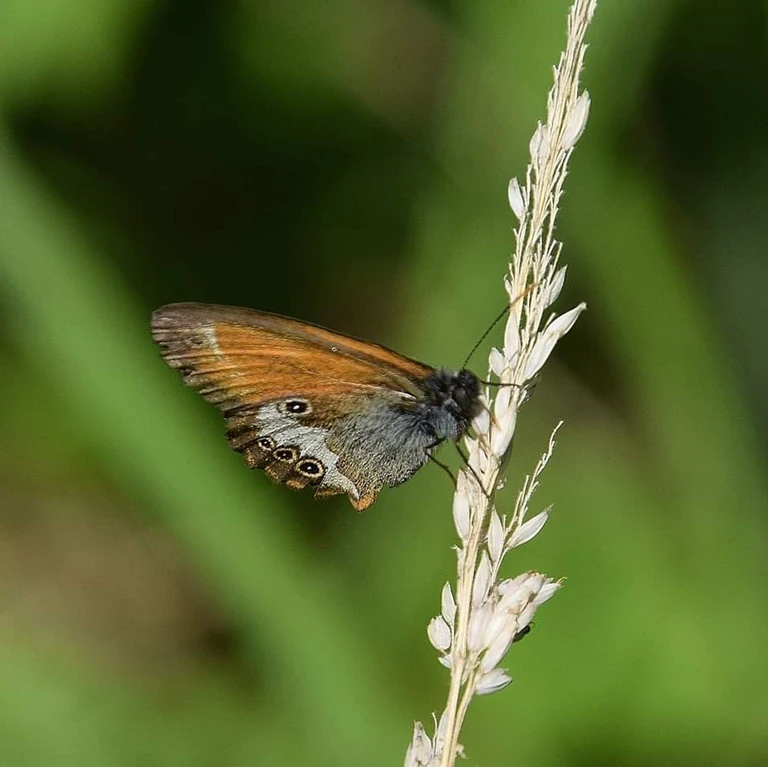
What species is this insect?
Coenonympha arcania
